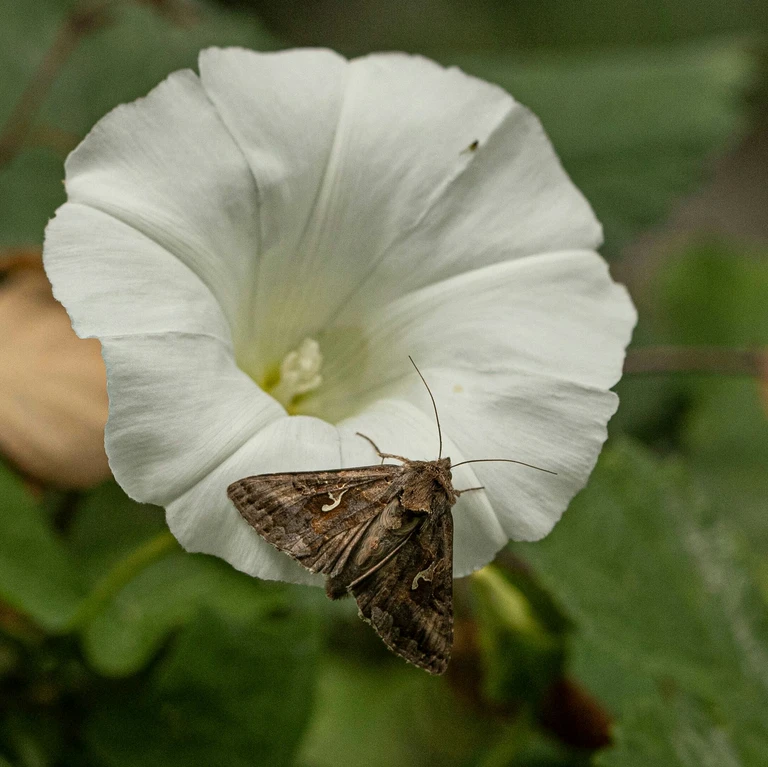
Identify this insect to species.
Autographa gamma
